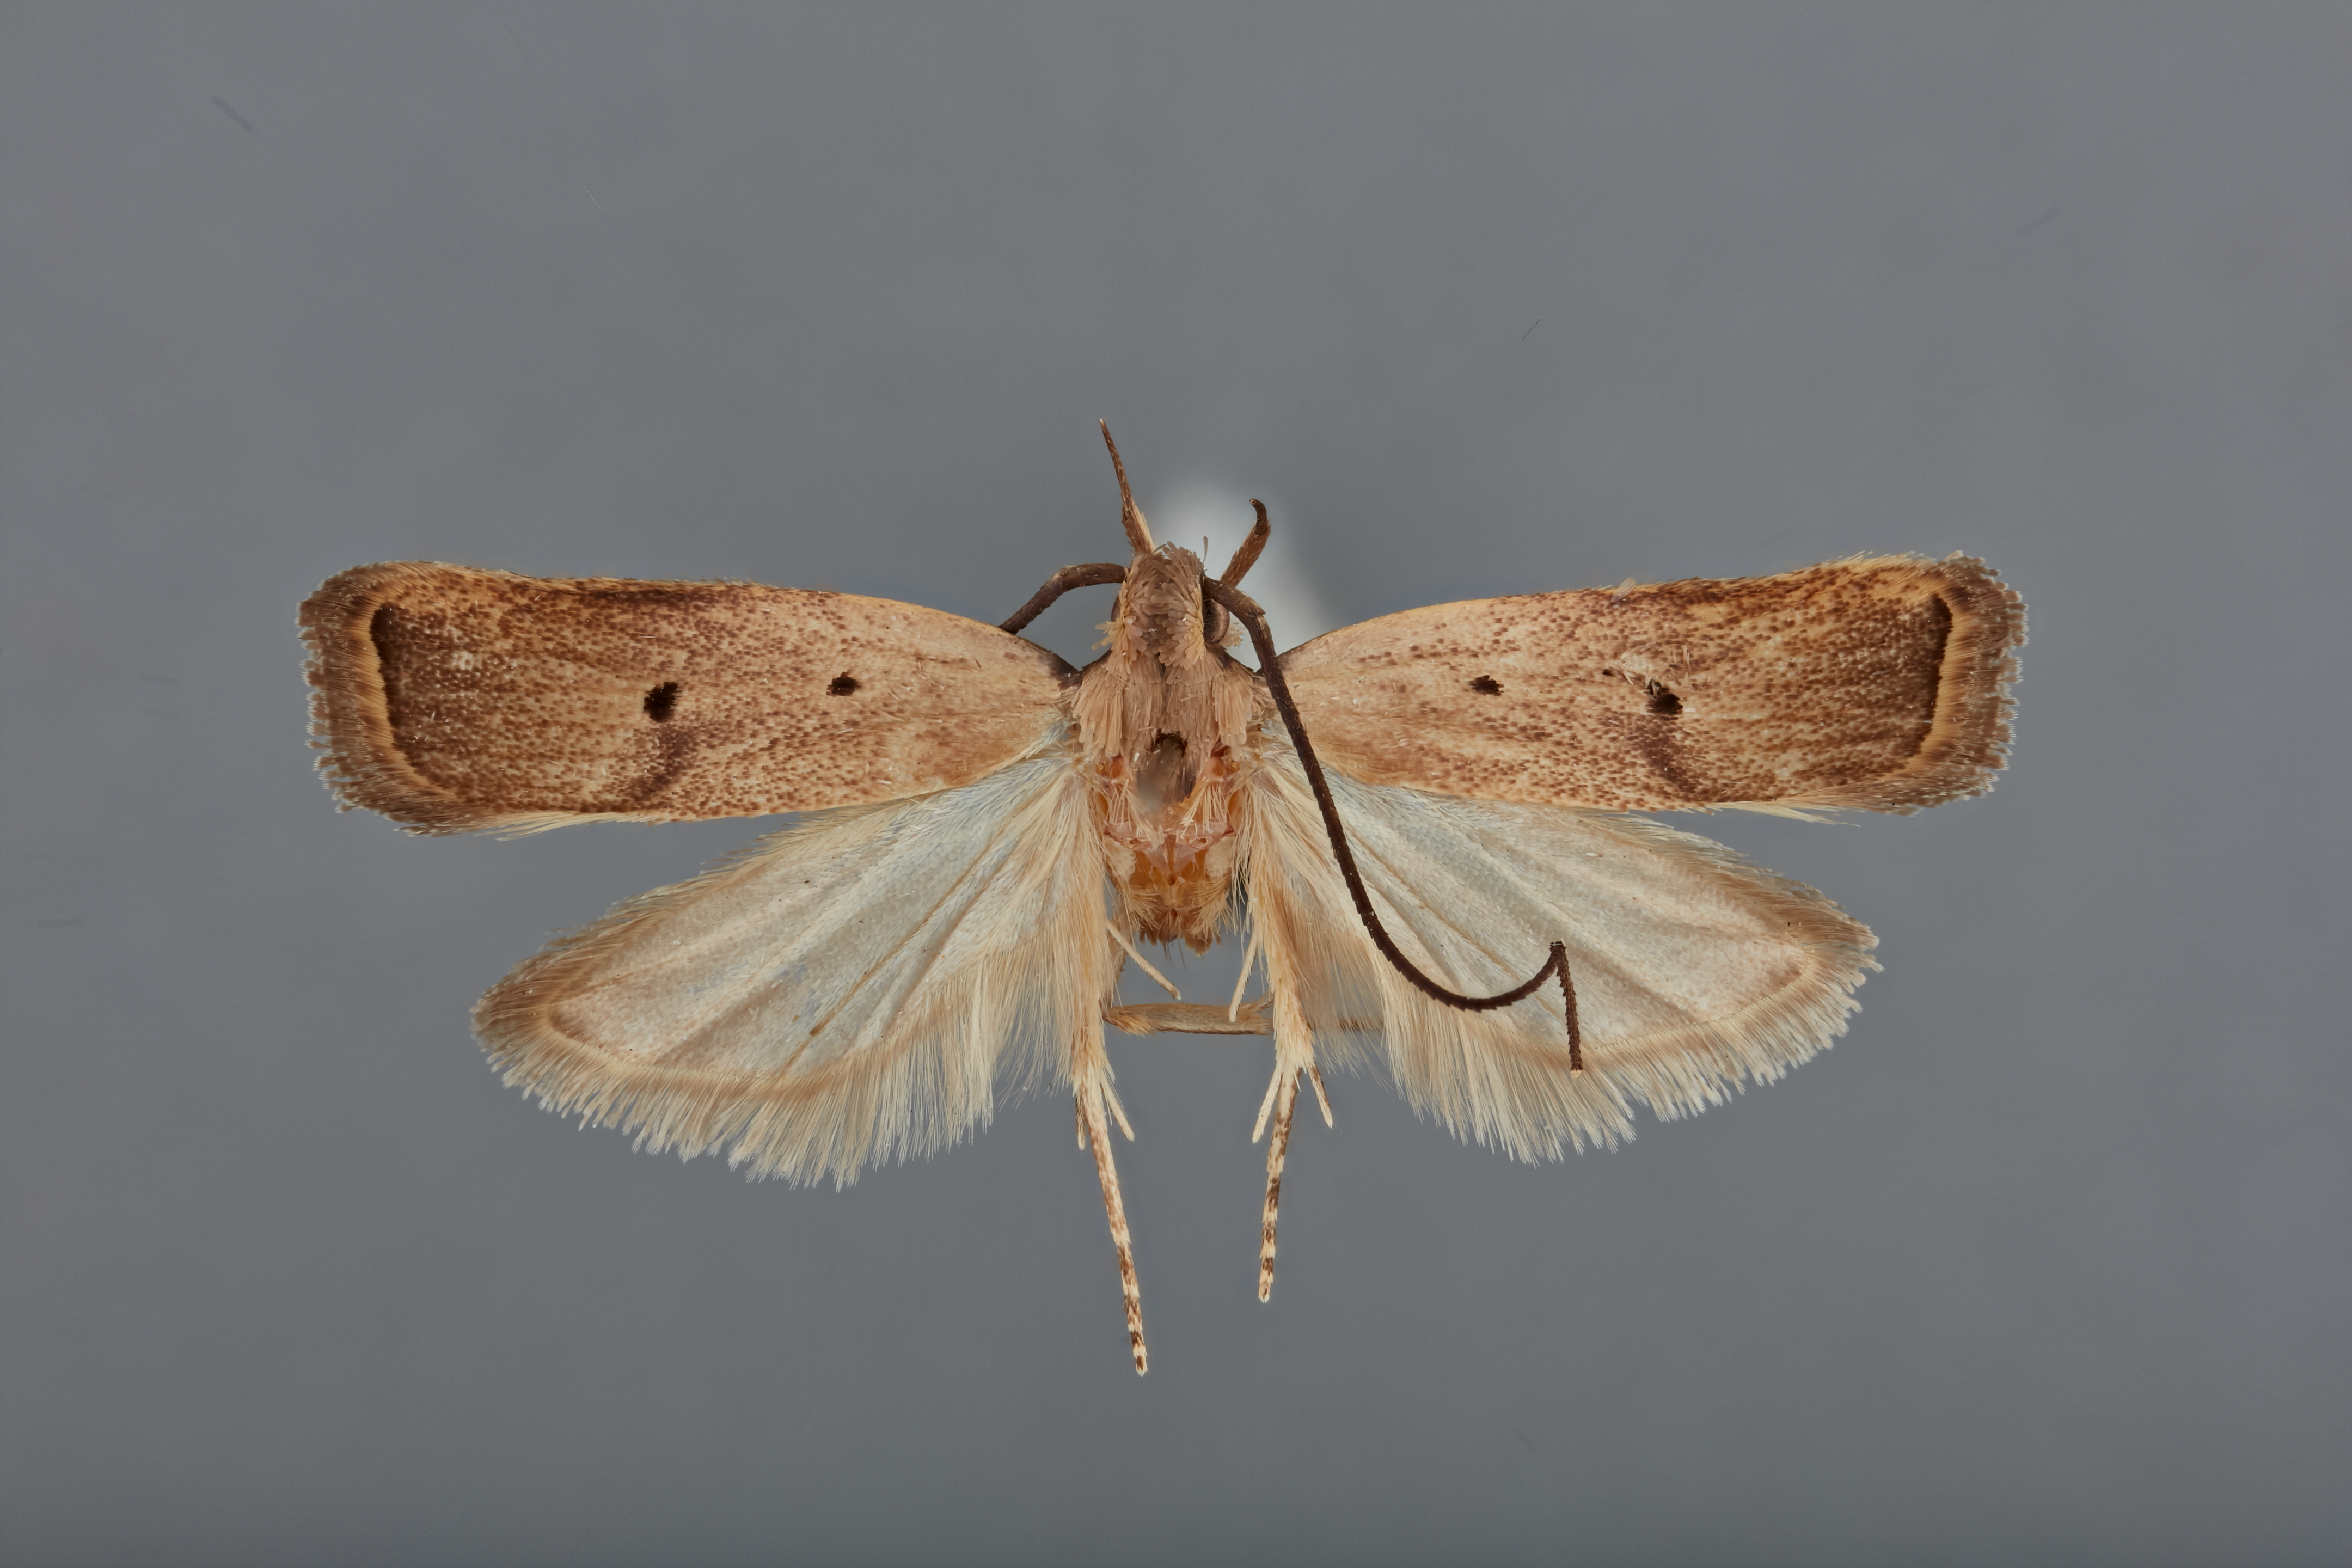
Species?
Sarisophora designata
